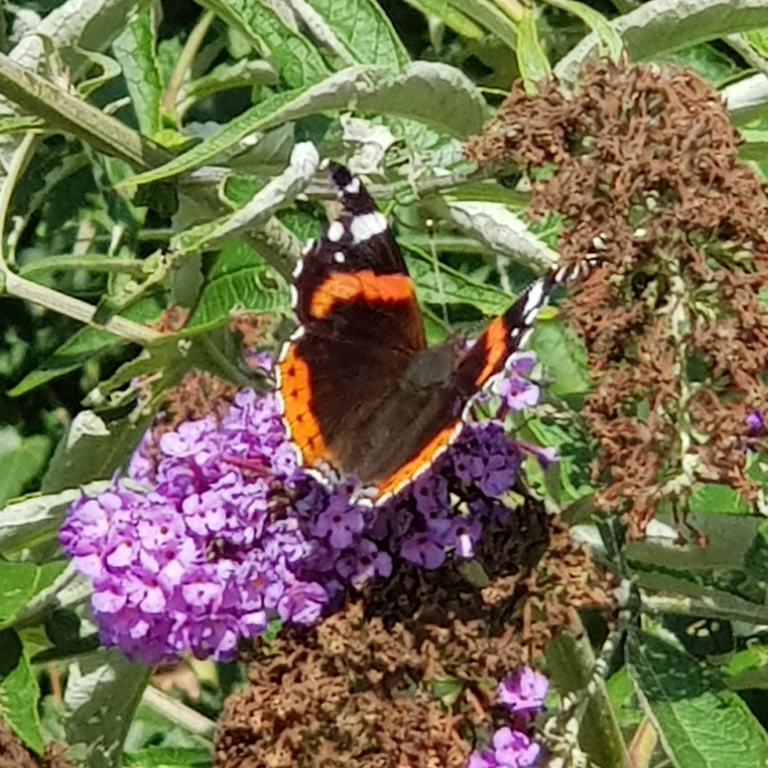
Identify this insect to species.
Vanessa atalanta
